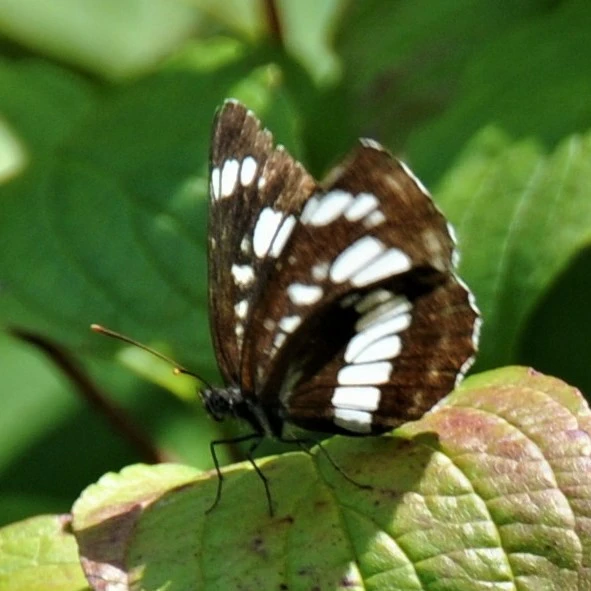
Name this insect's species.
Neptis rivularis
